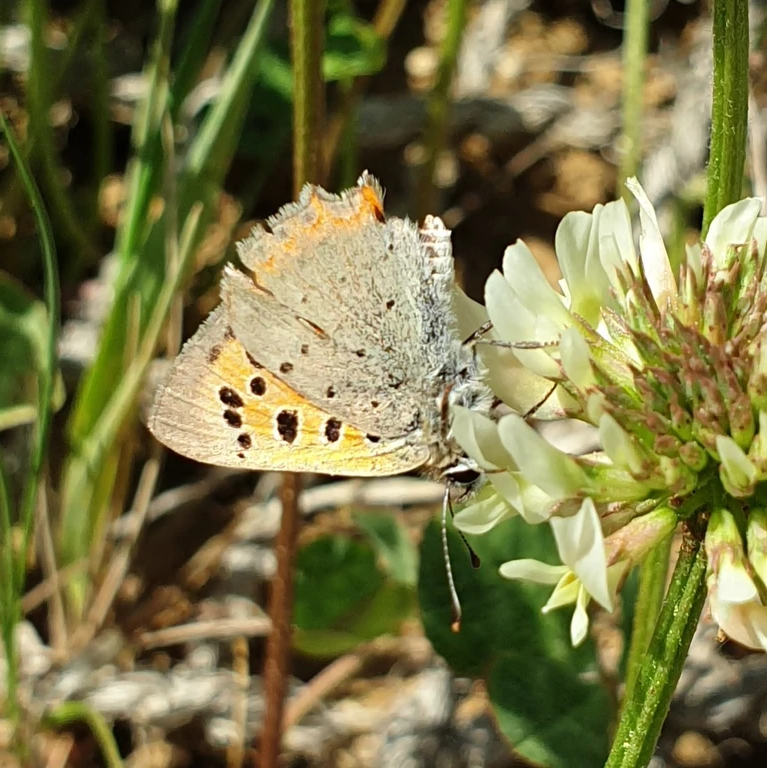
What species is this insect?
Lycaena phlaeas
